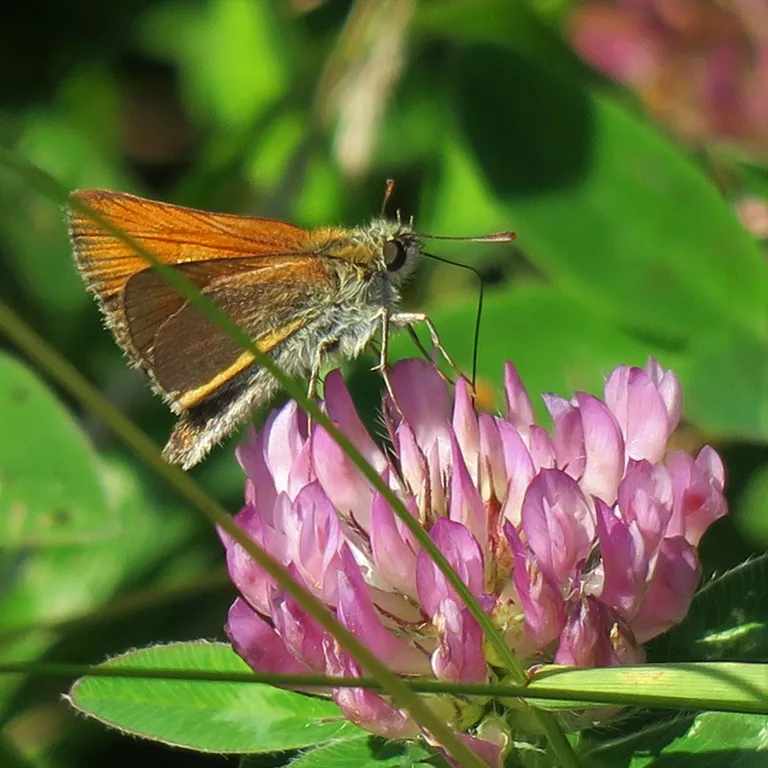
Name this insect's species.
Thymelicus sylvestris
